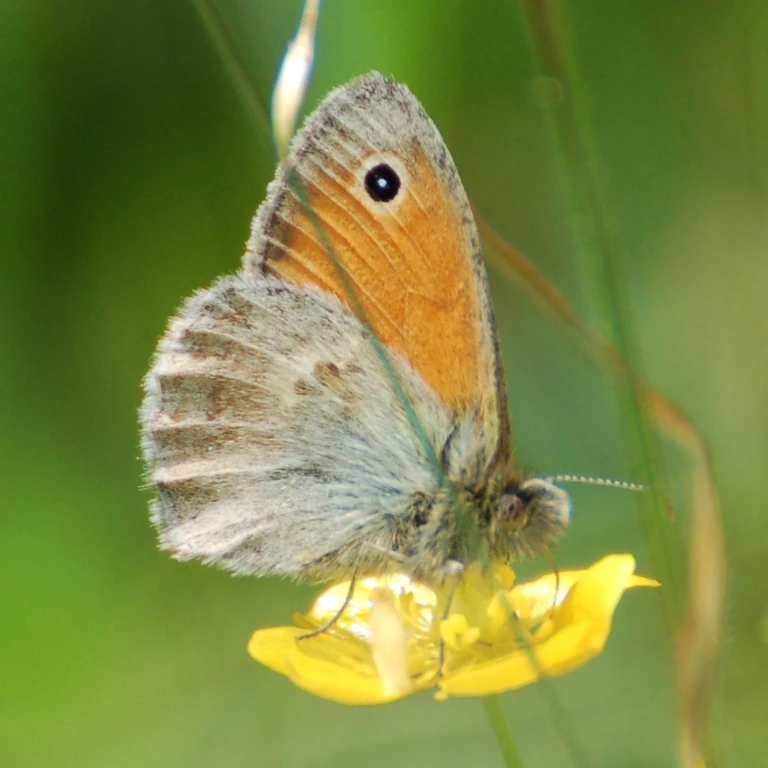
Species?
Coenonympha pamphilus
